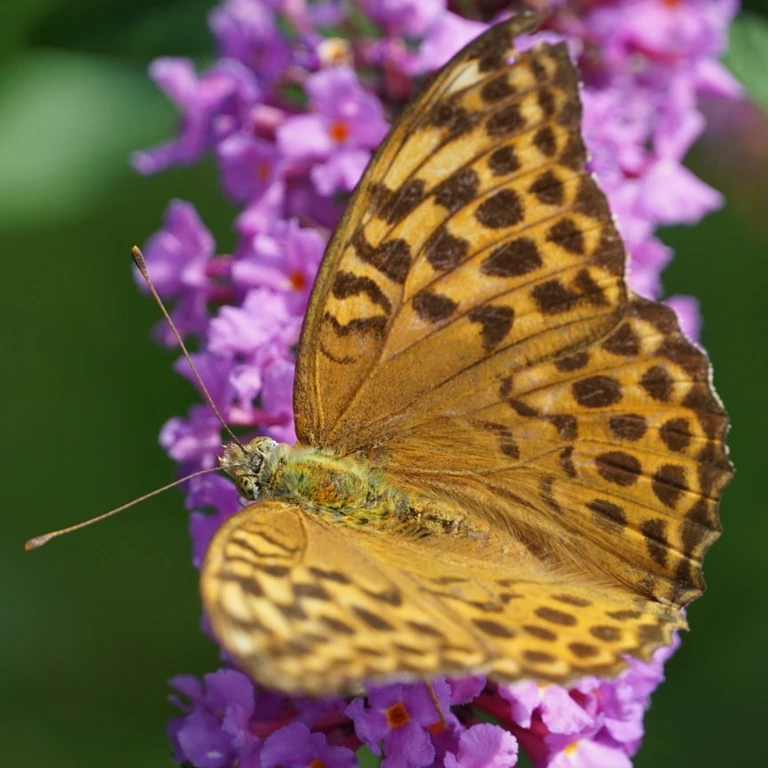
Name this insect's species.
Argynnis paphia
